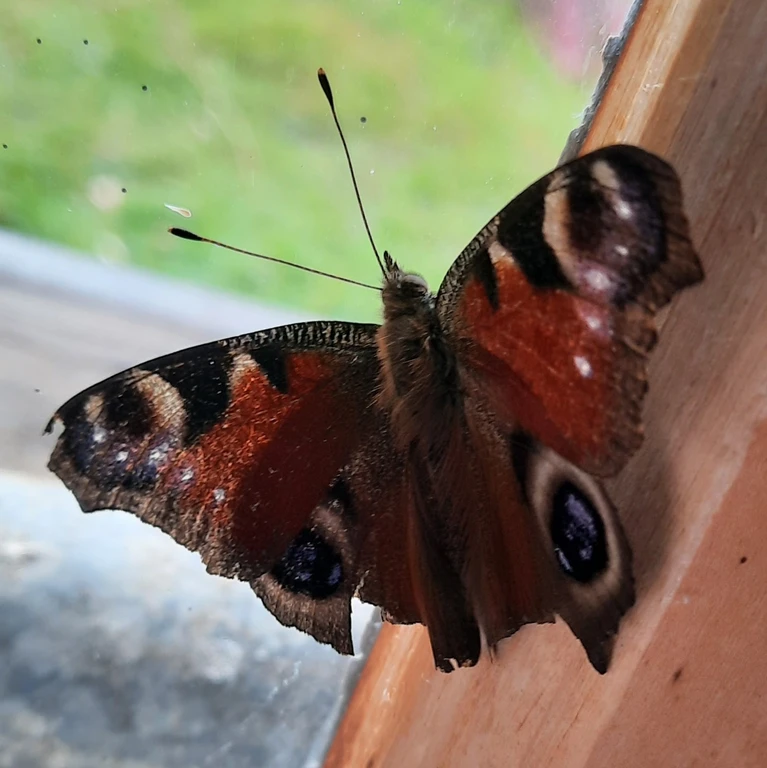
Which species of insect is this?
Aglais io
